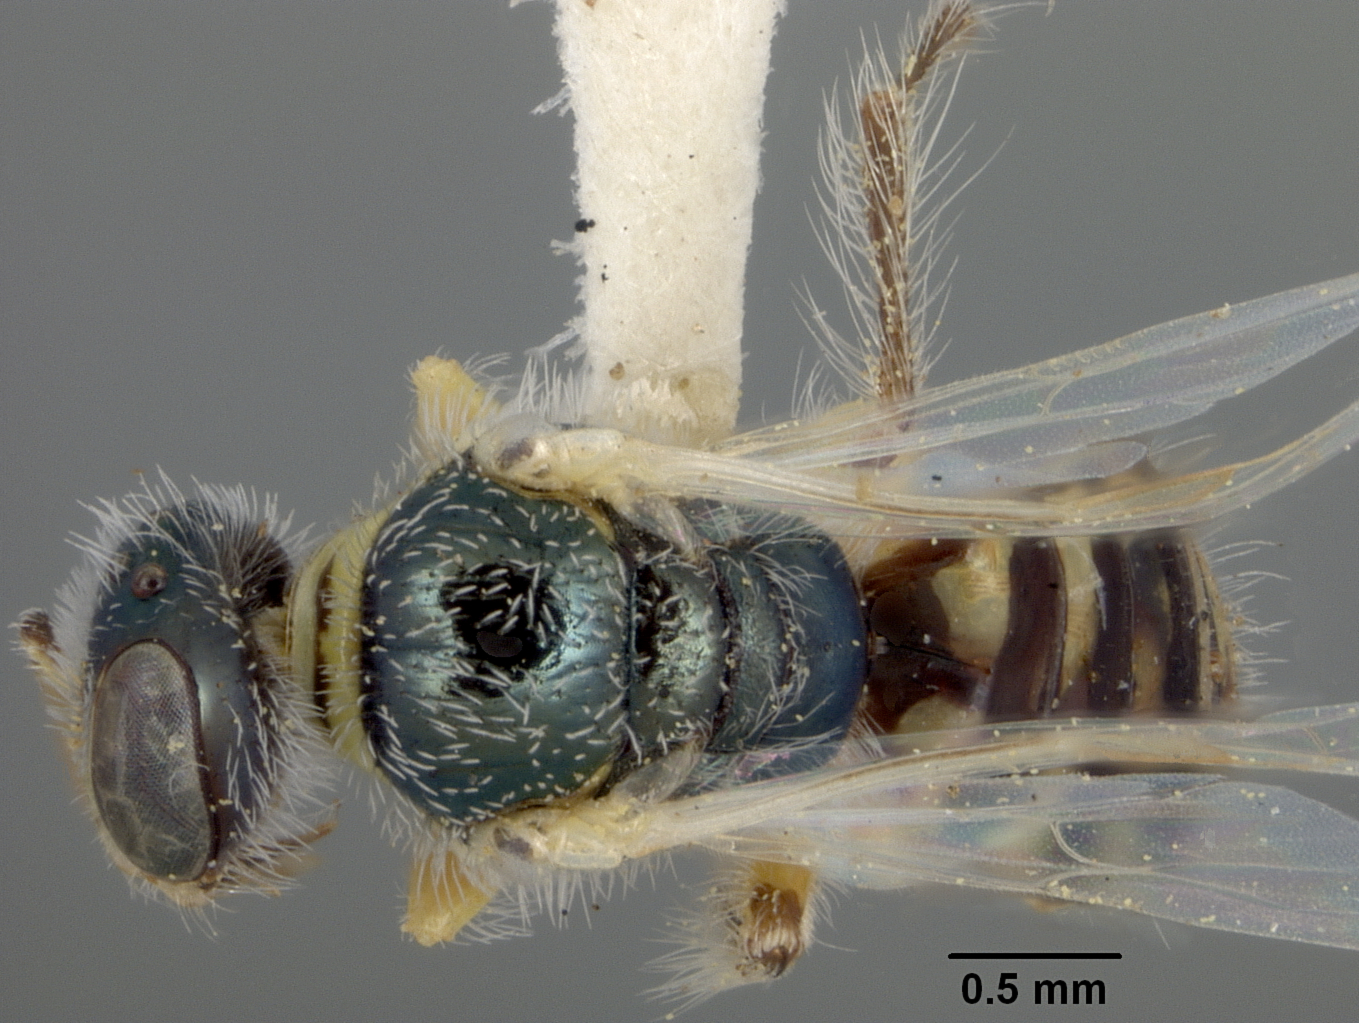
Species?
Perdita salicis
